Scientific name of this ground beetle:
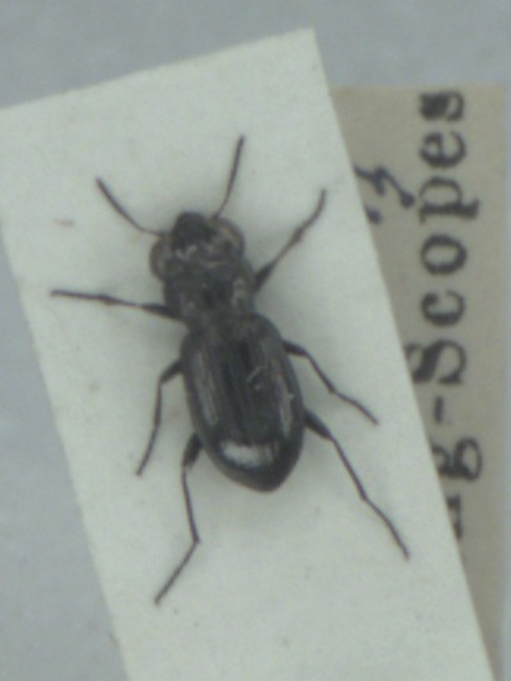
Notiophilus palustris
